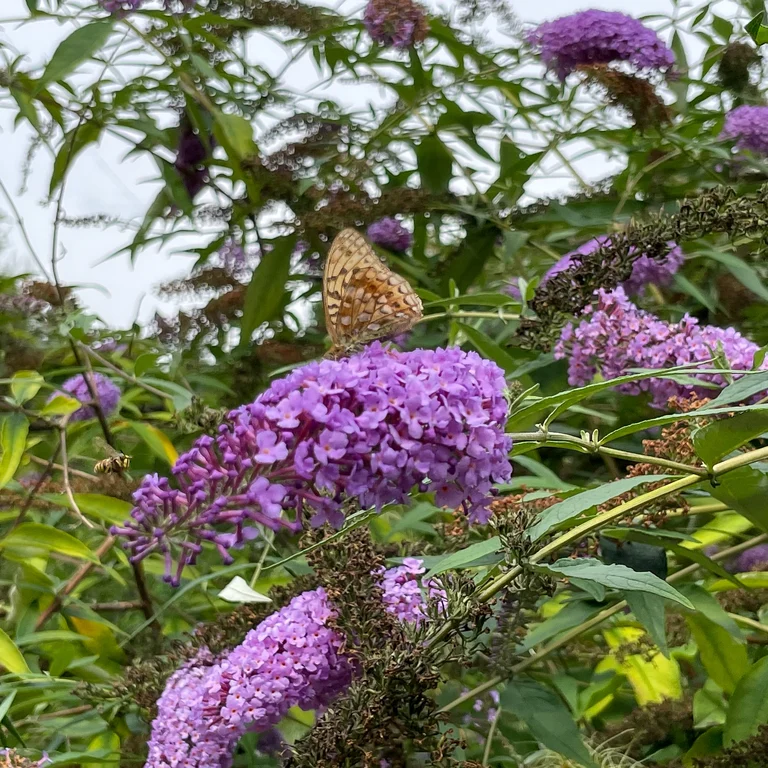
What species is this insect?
Speyeria aglaja
